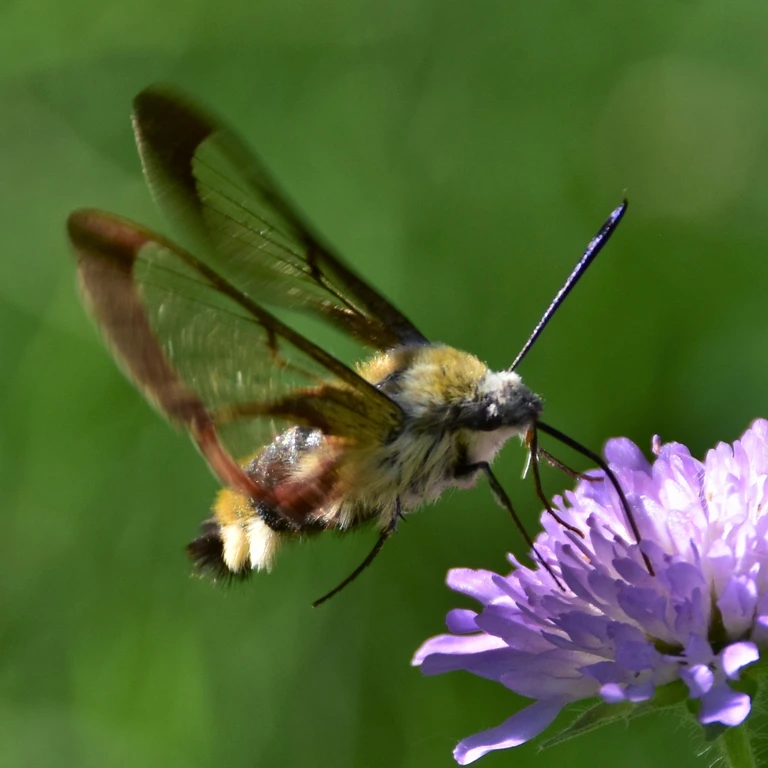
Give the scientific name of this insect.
Hemaris fuciformis
